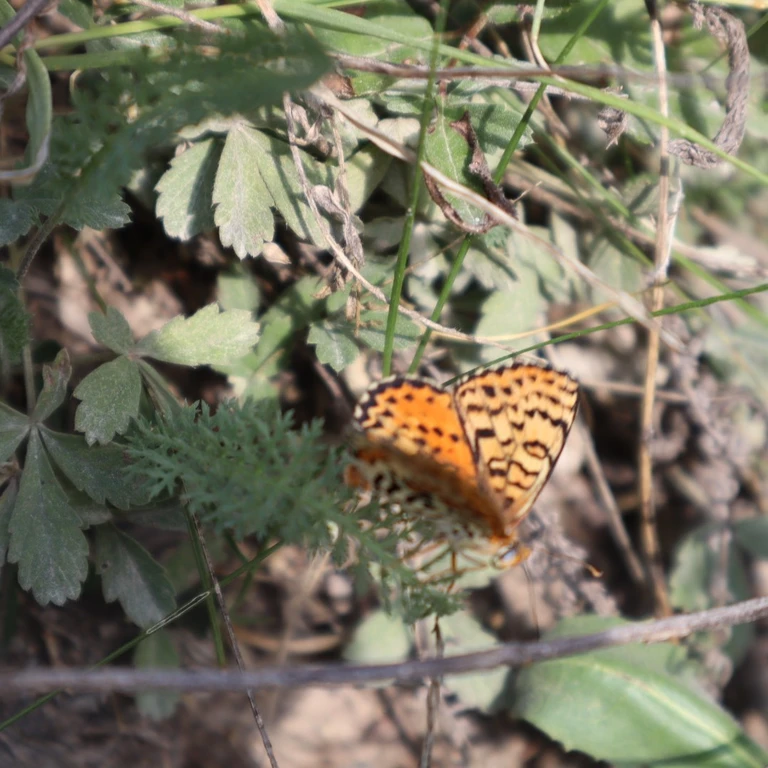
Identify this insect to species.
Melitaea didyma
